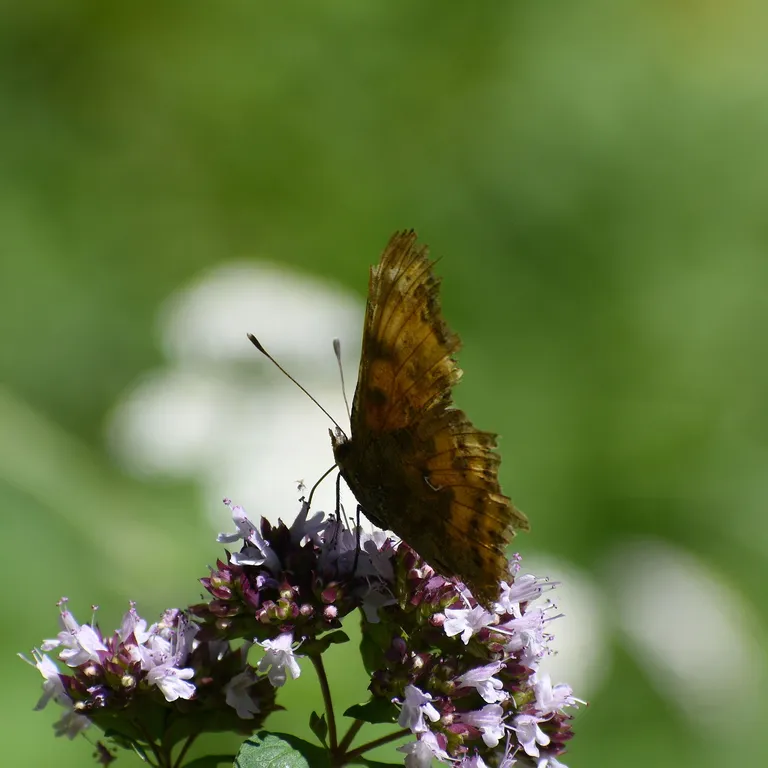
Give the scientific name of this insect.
Polygonia c-album
